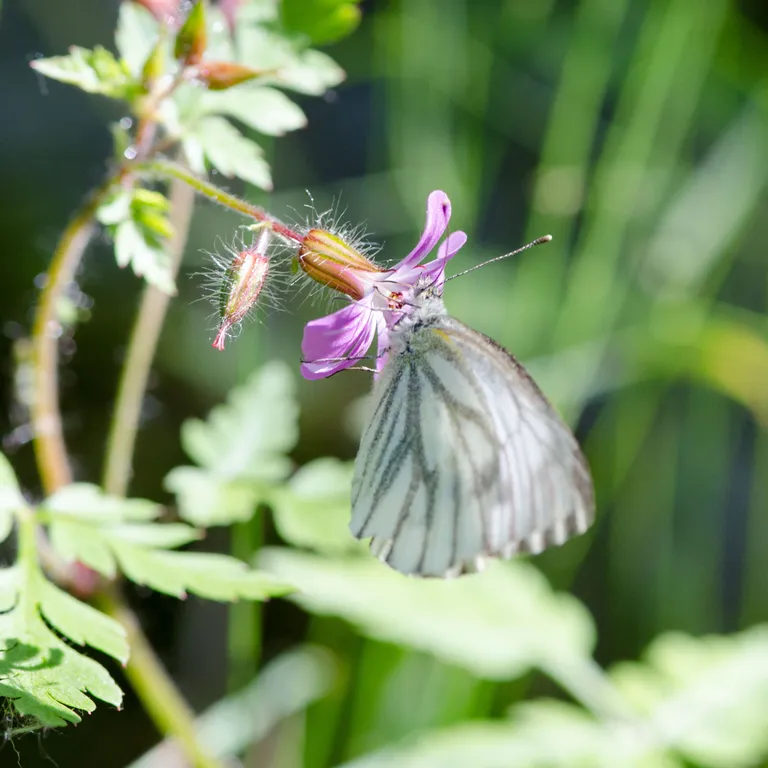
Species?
Pieris napi
